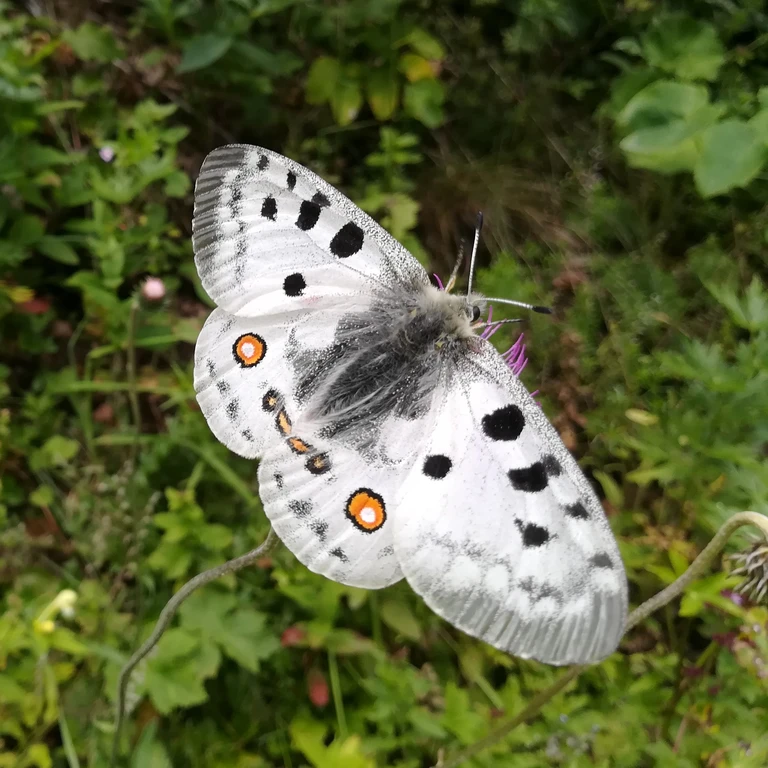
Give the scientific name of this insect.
Parnassius apollo
